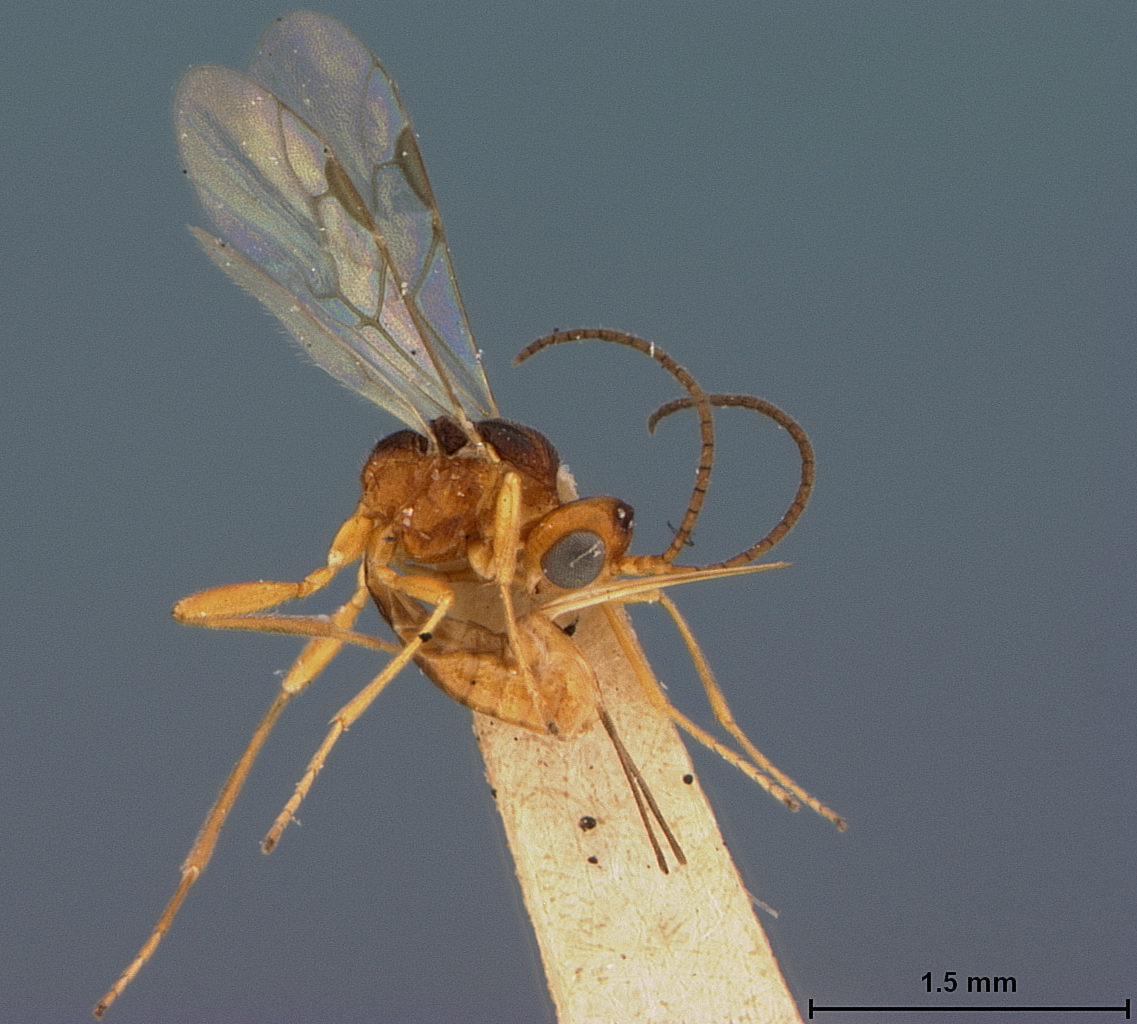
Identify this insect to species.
Microctonus carabivorus
